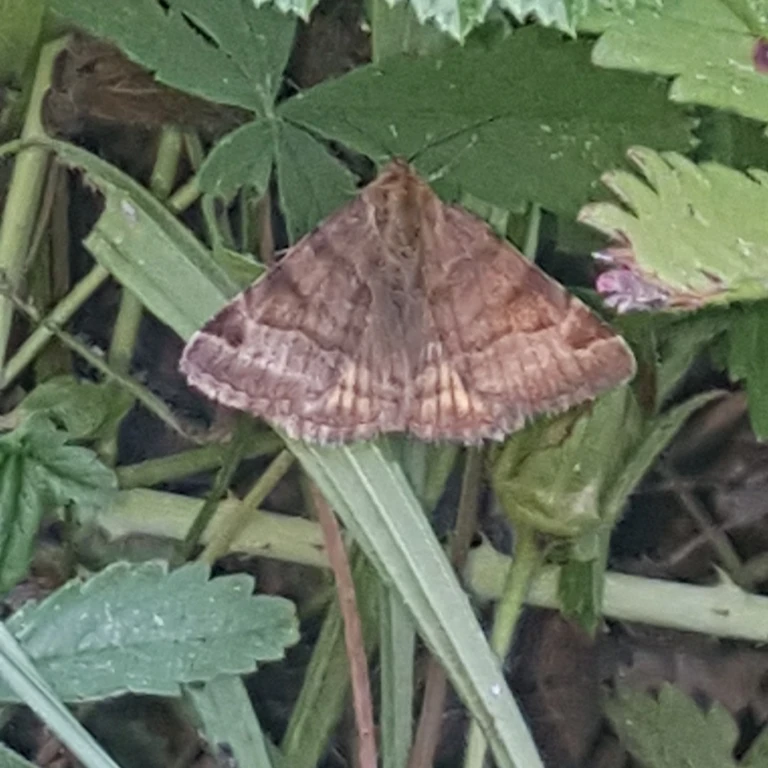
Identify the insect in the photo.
Euclidia glyphica
